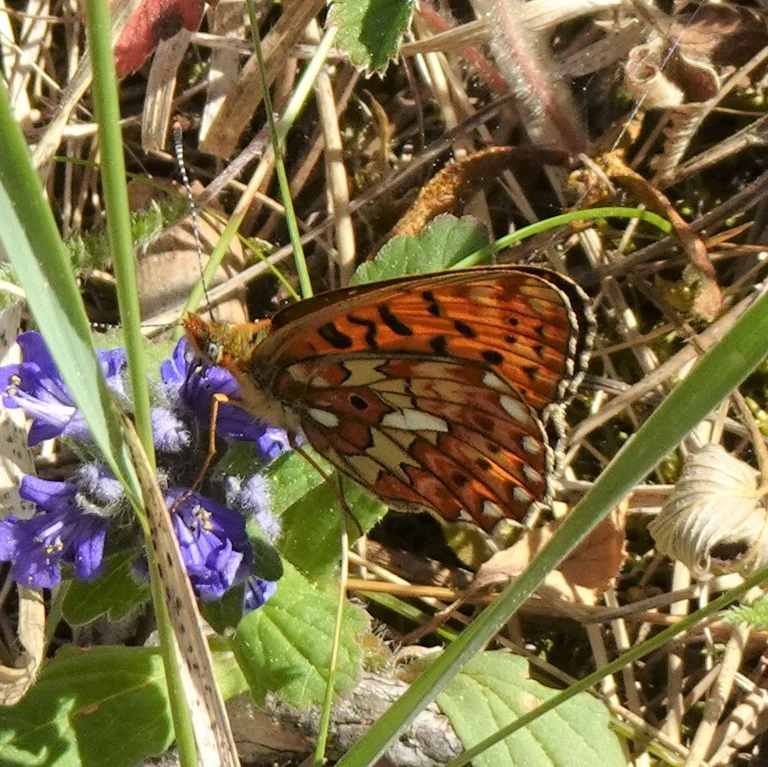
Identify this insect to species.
Boloria euphrosyne (also Clossiana euphrosyne)
